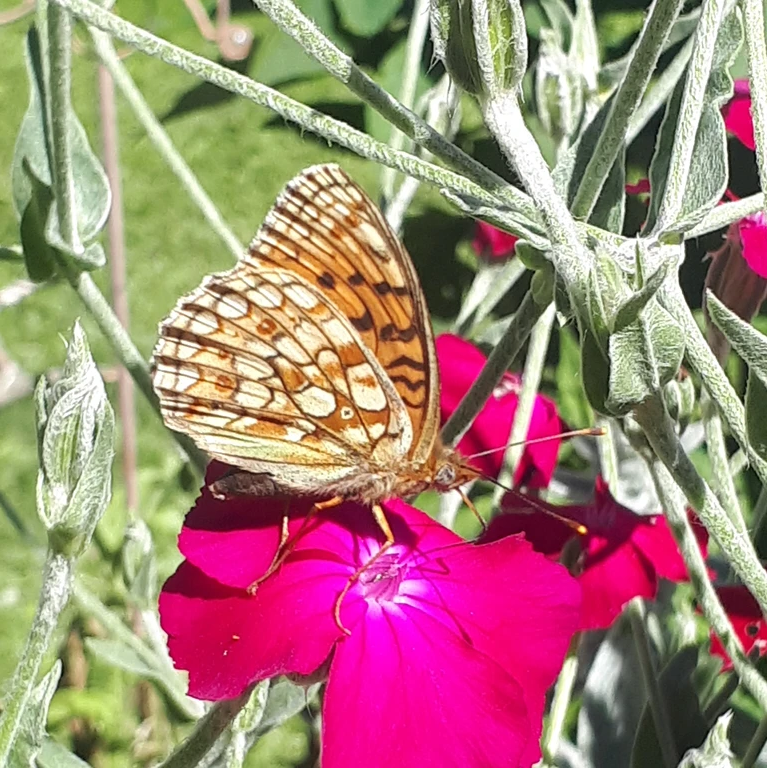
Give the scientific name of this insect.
Fabriciana niobe
